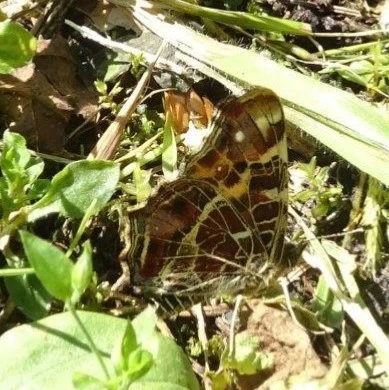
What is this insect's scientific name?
Araschnia levana
